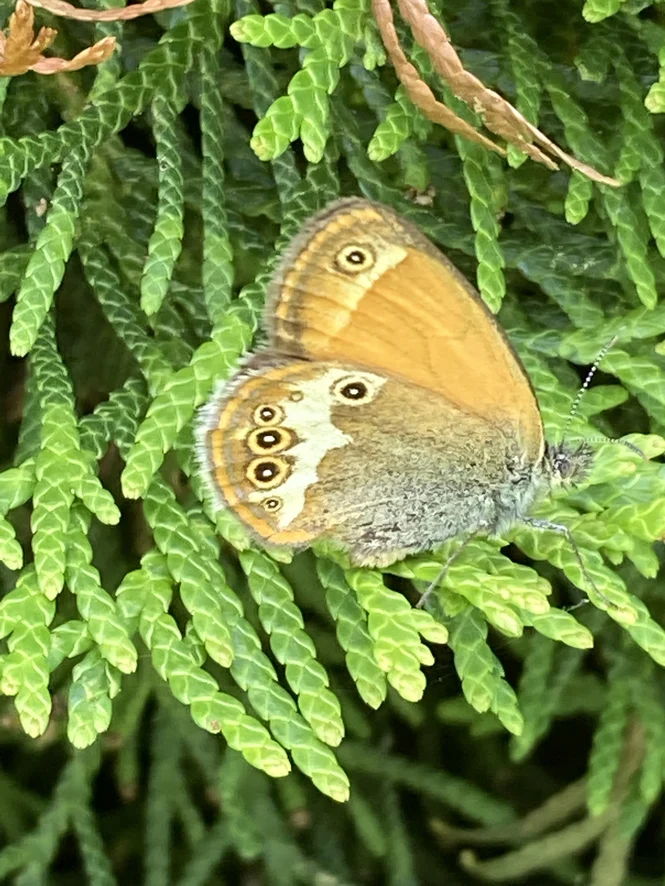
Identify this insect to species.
Coenonympha arcania
